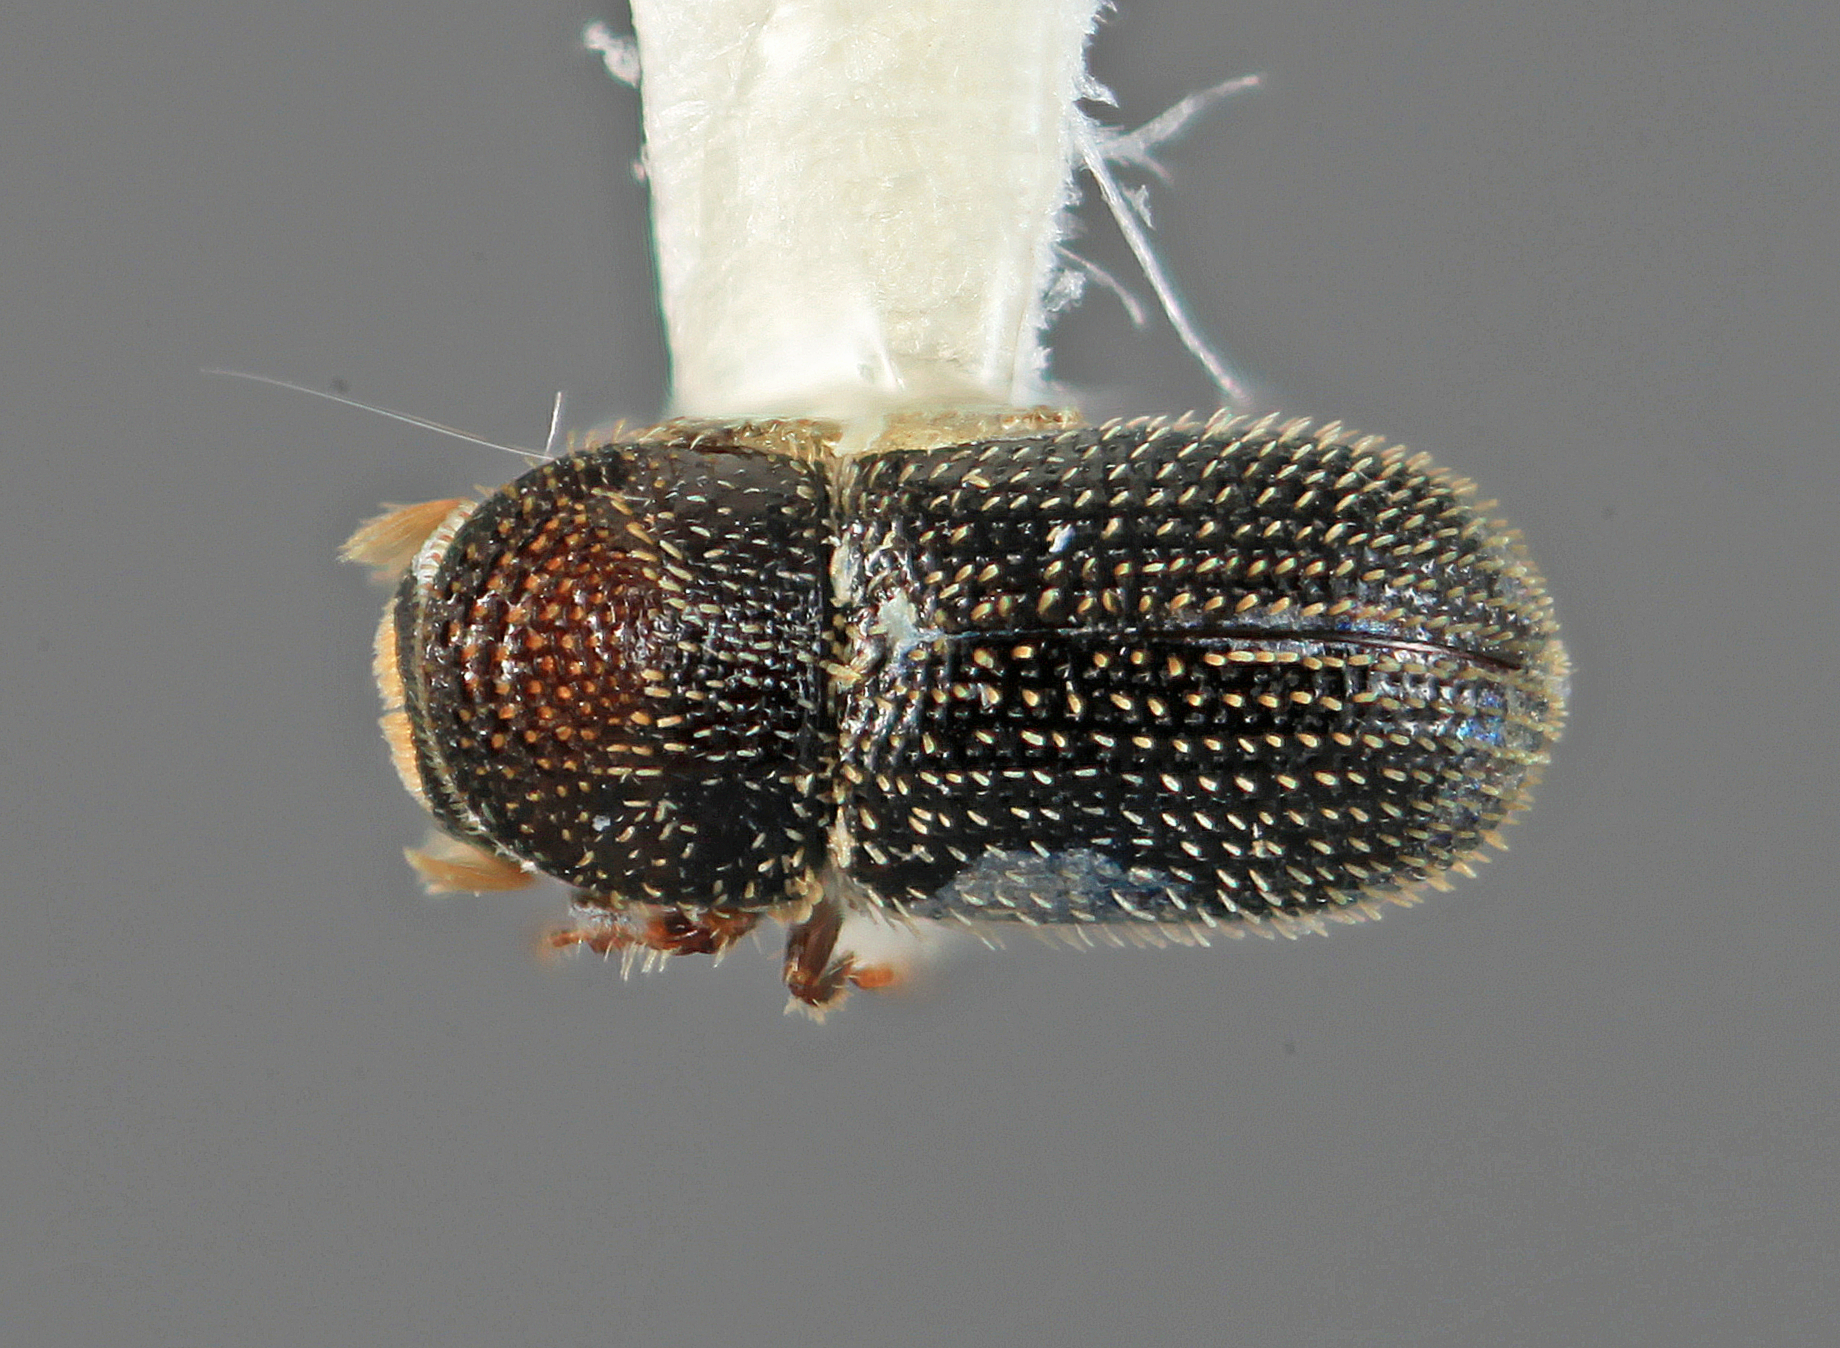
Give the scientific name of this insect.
Pseudothysanoes turnbowi
